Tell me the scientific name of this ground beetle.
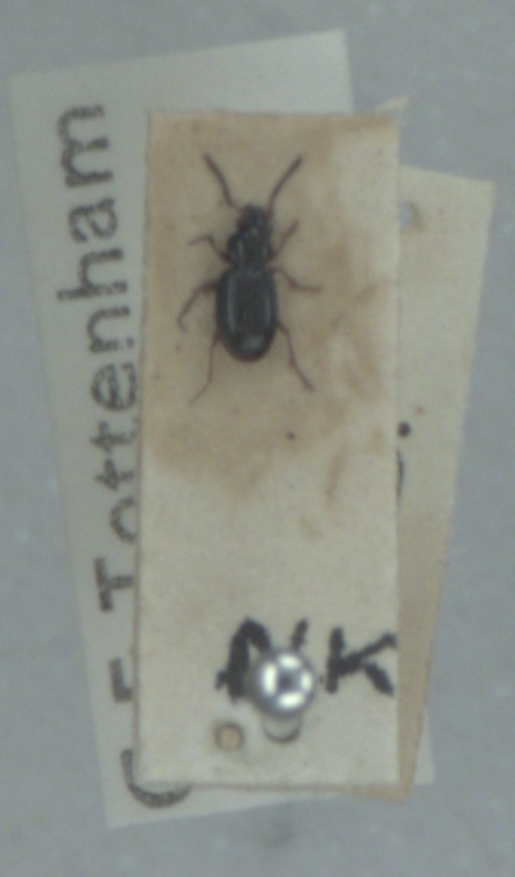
Bembidion gilvipes
